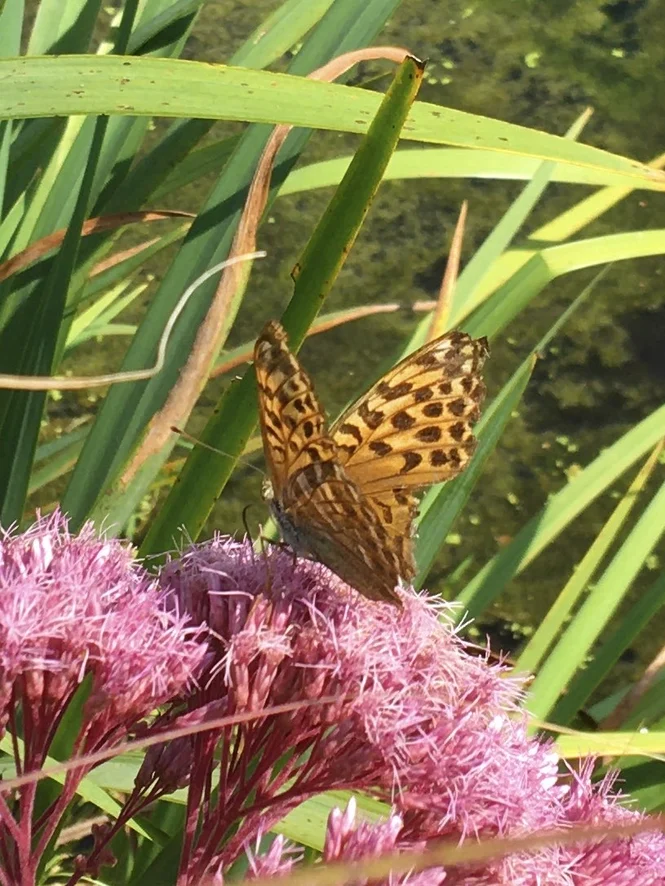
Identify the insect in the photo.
Argynnis paphia
